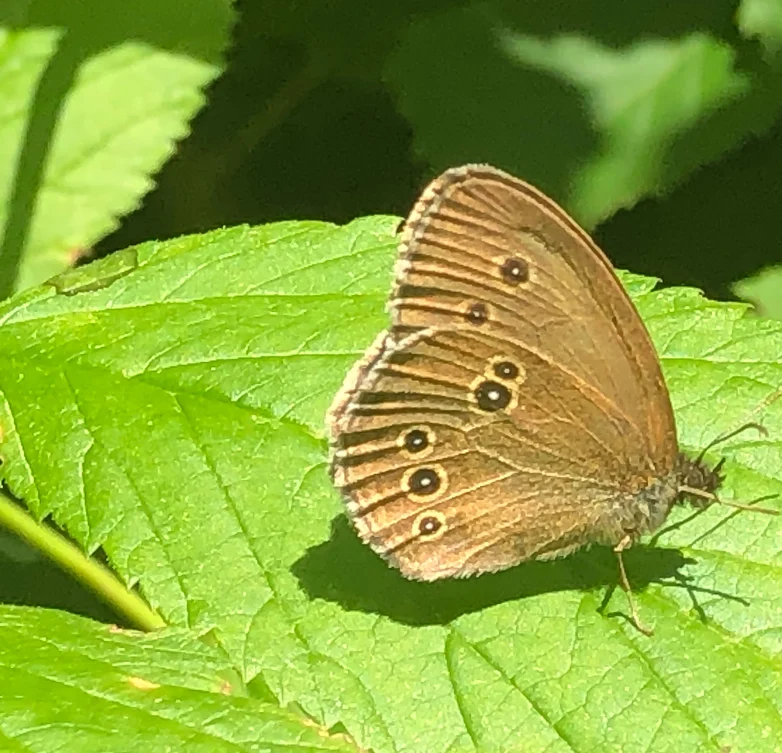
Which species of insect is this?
Aphantopus hyperantus
